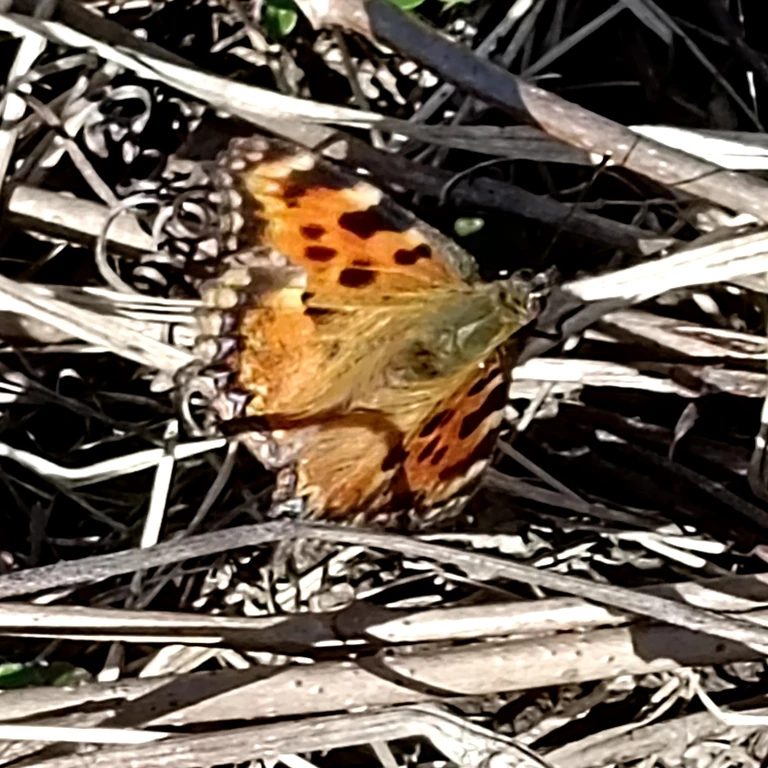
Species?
Nymphalis polychloros
